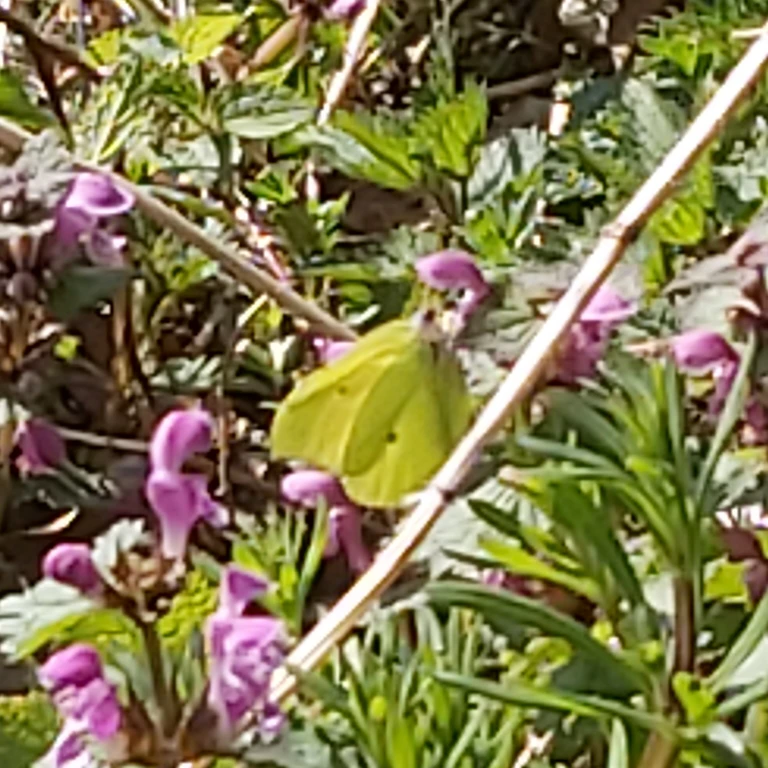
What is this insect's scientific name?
Gonepteryx rhamni
